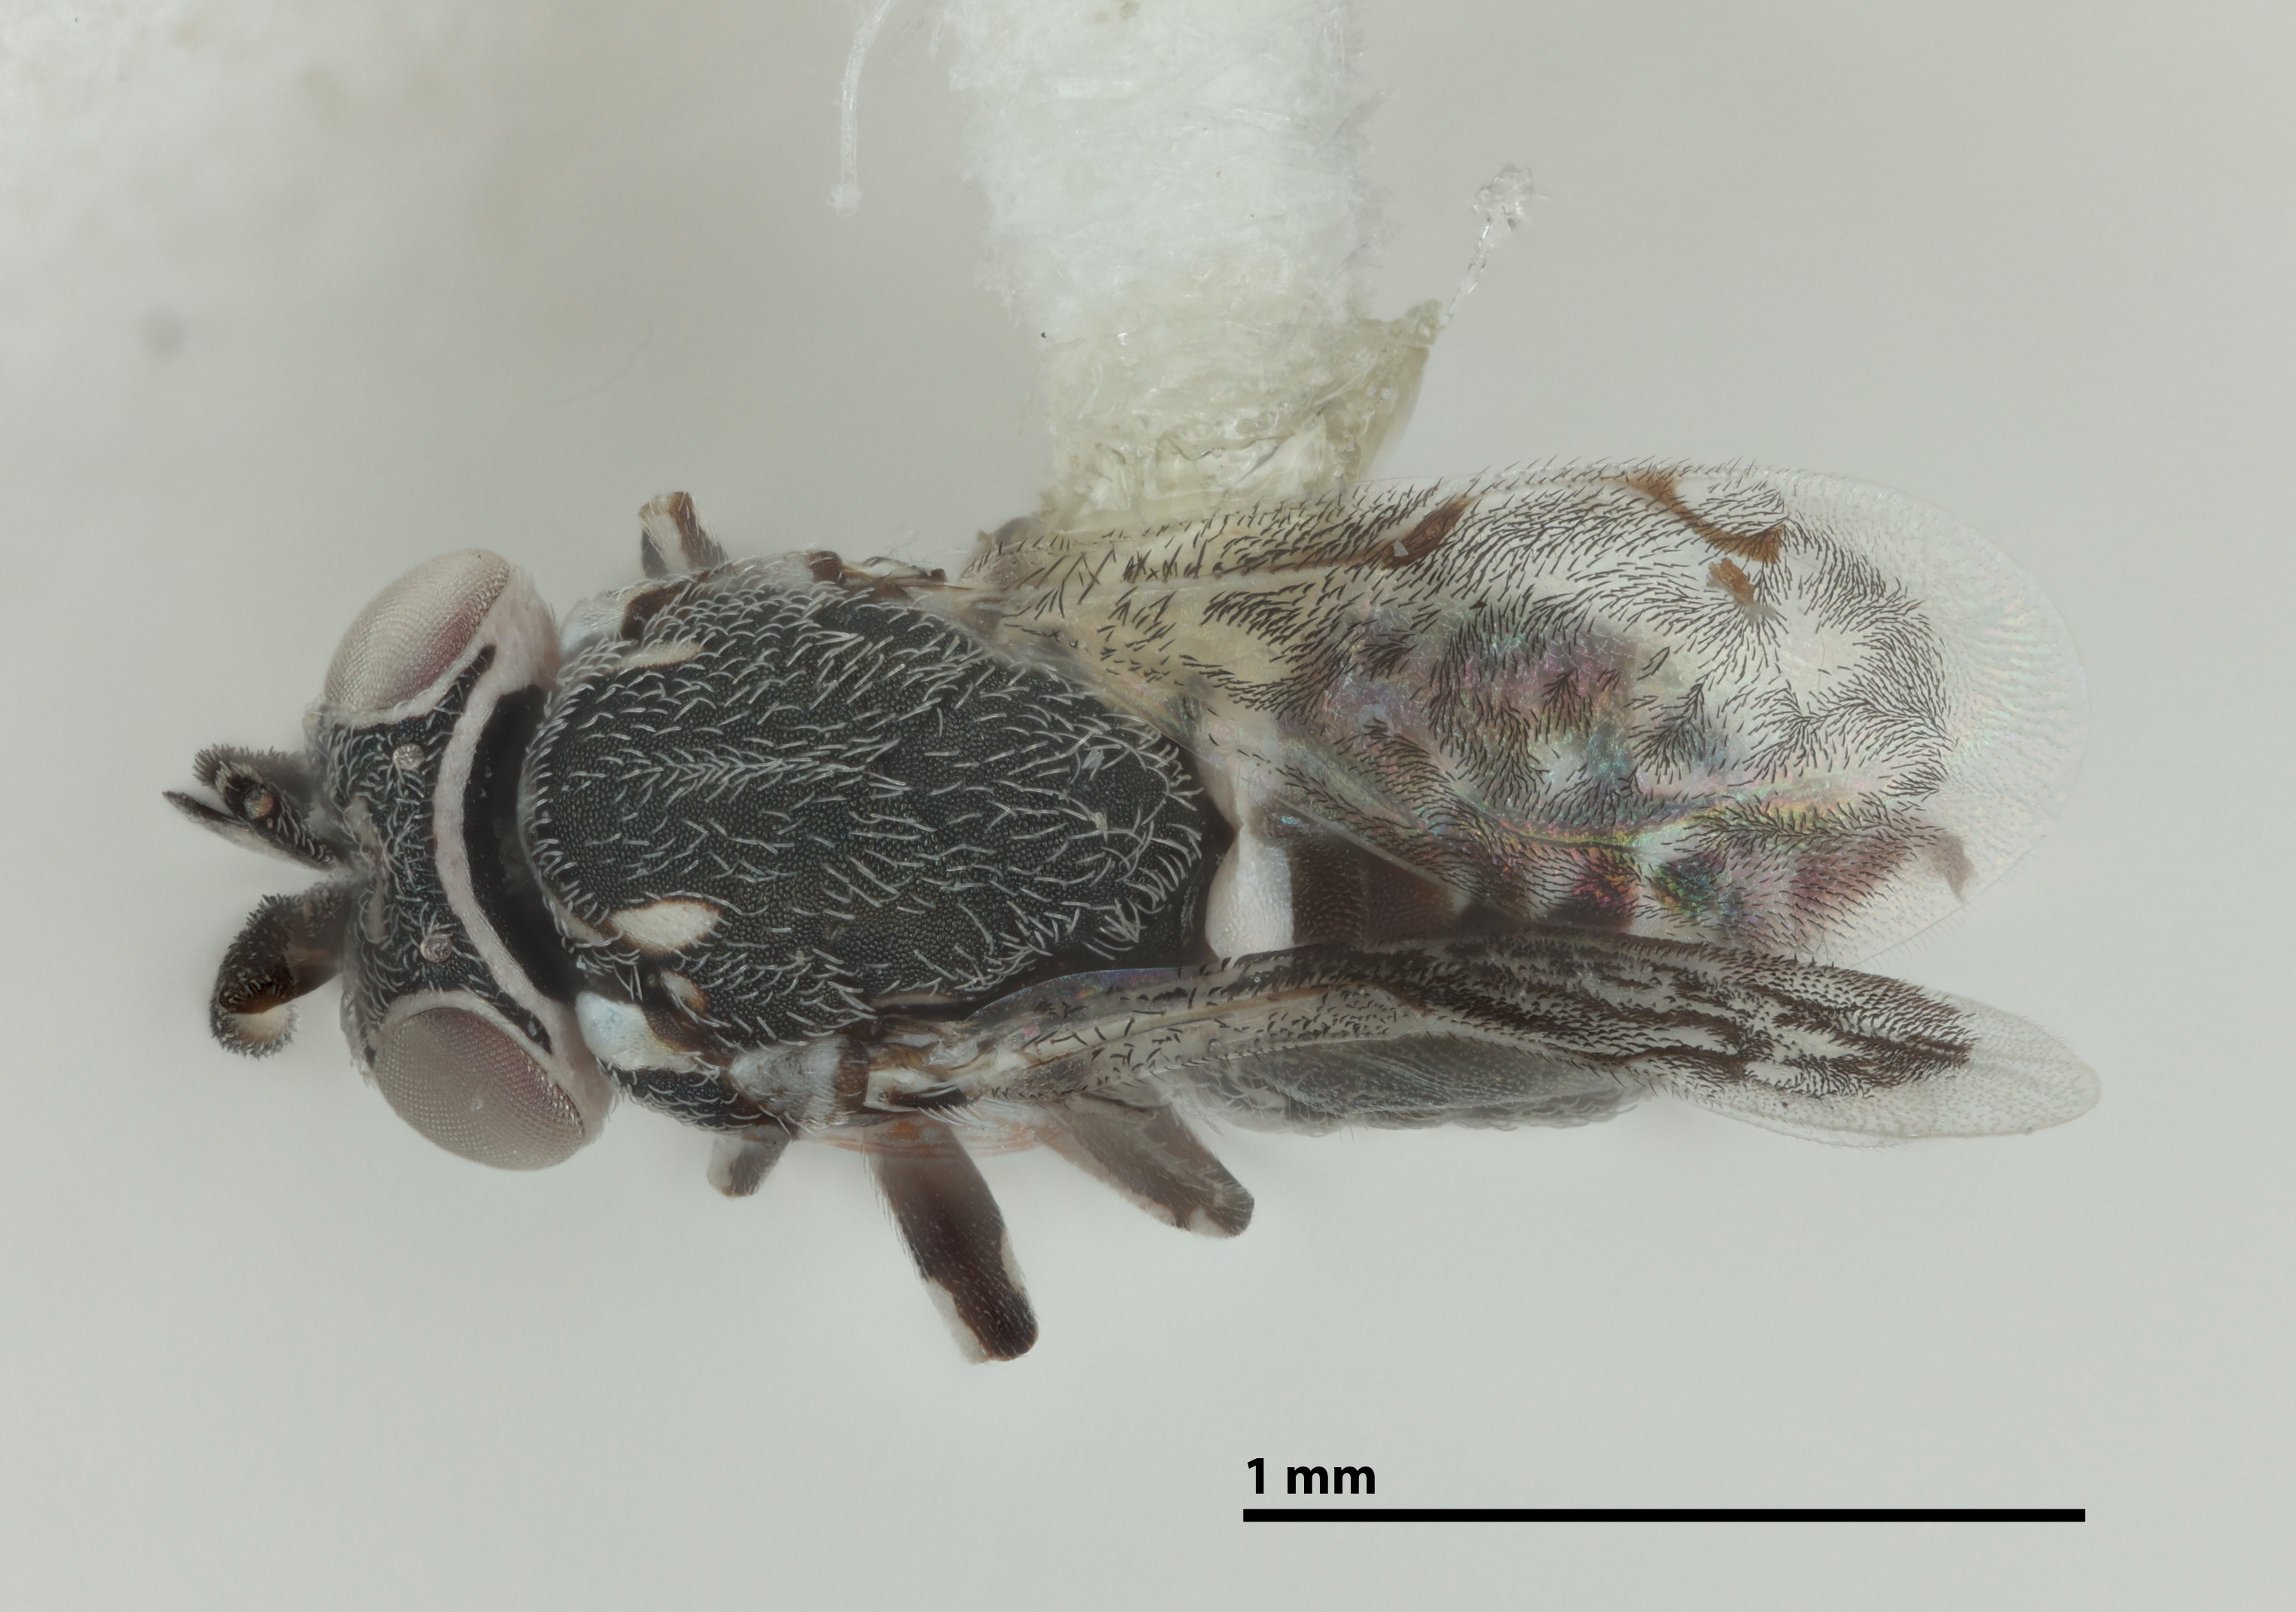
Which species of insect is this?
Tanaostigma stanleyi
